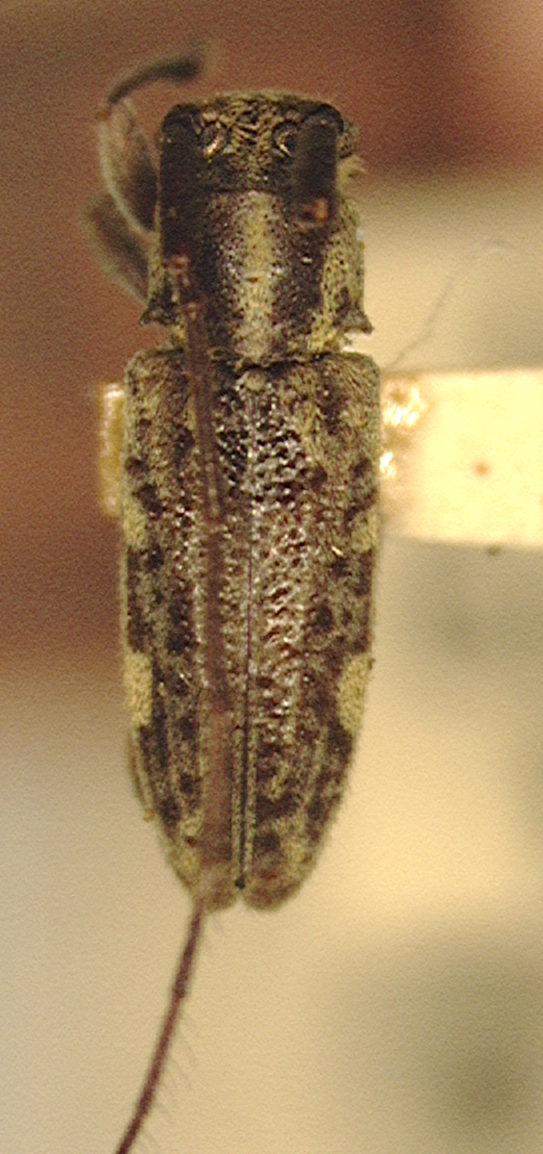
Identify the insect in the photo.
Pseudoclodia guttata (also Clodia guttata)
